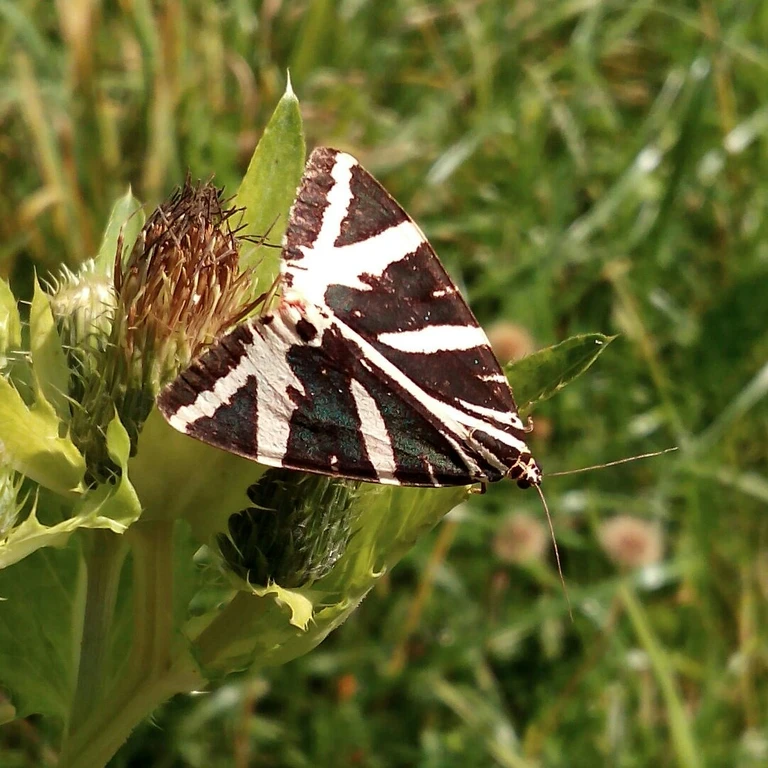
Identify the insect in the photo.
Euplagia quadripunctaria
